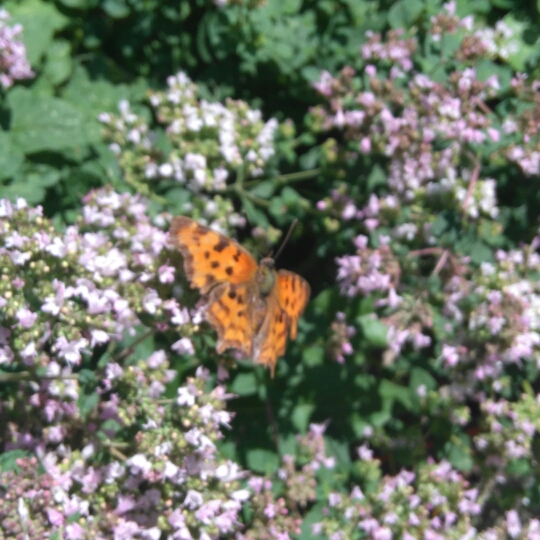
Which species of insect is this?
Polygonia c-album
